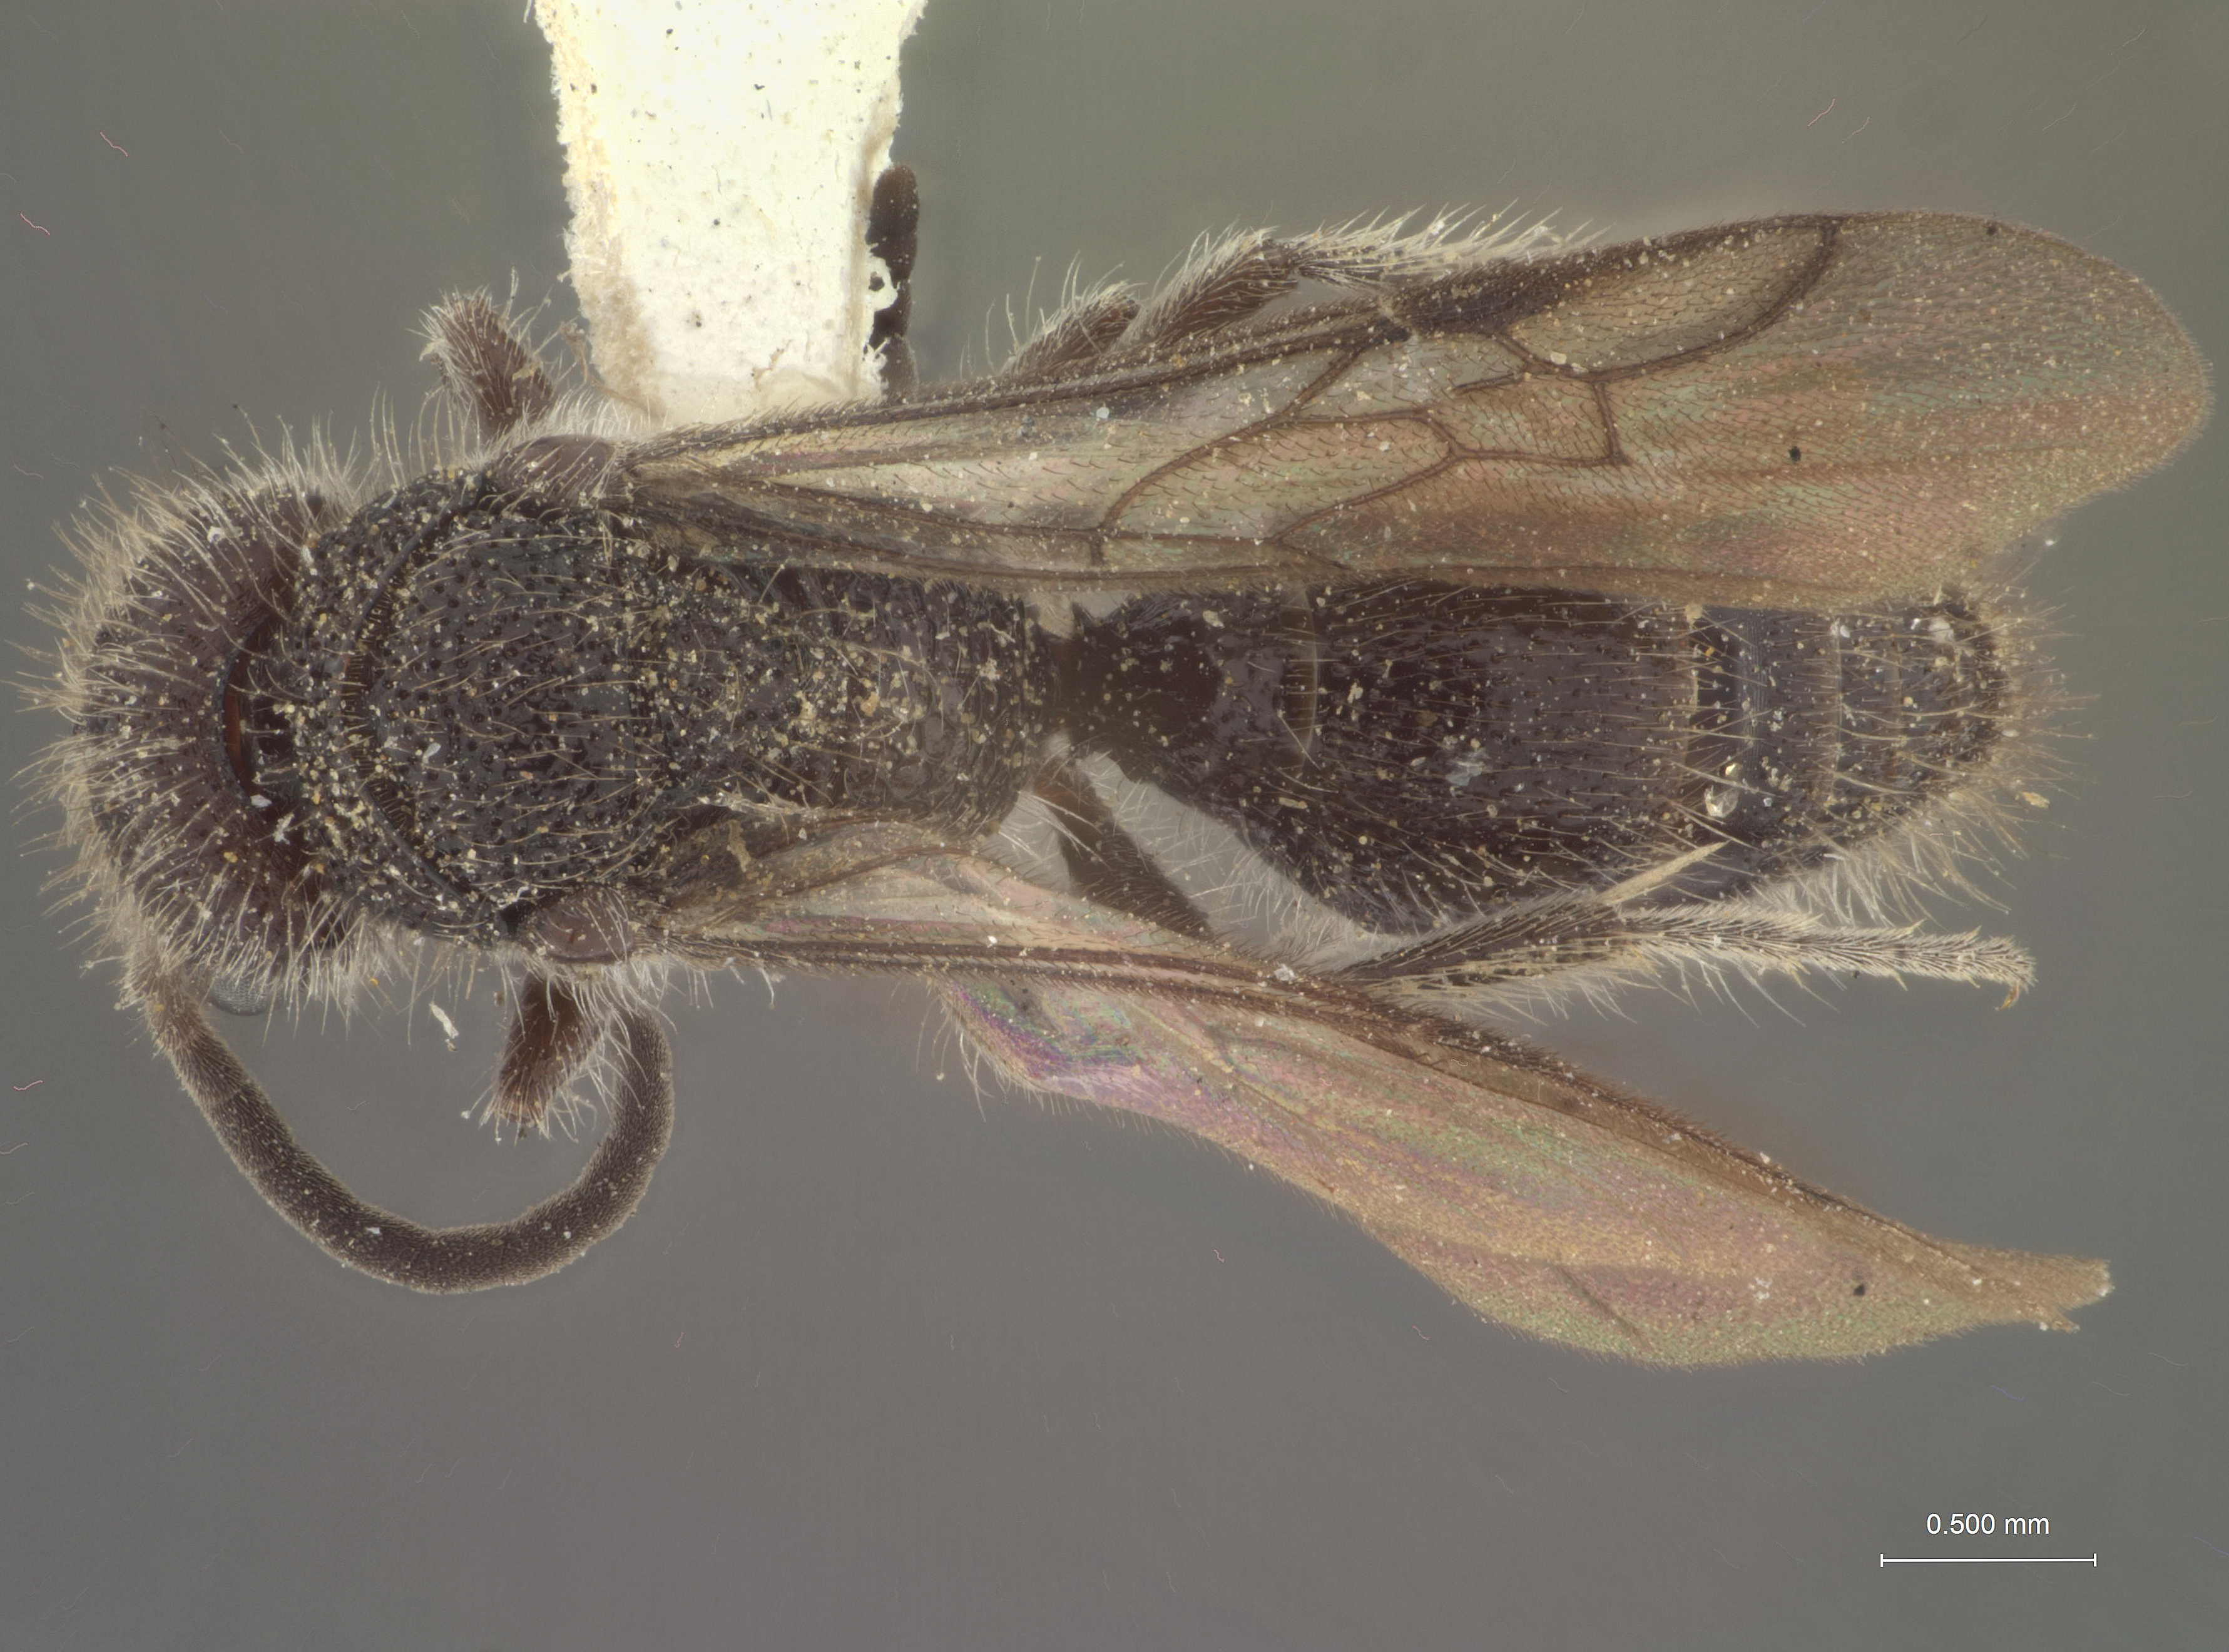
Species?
Photopsis cressoni
